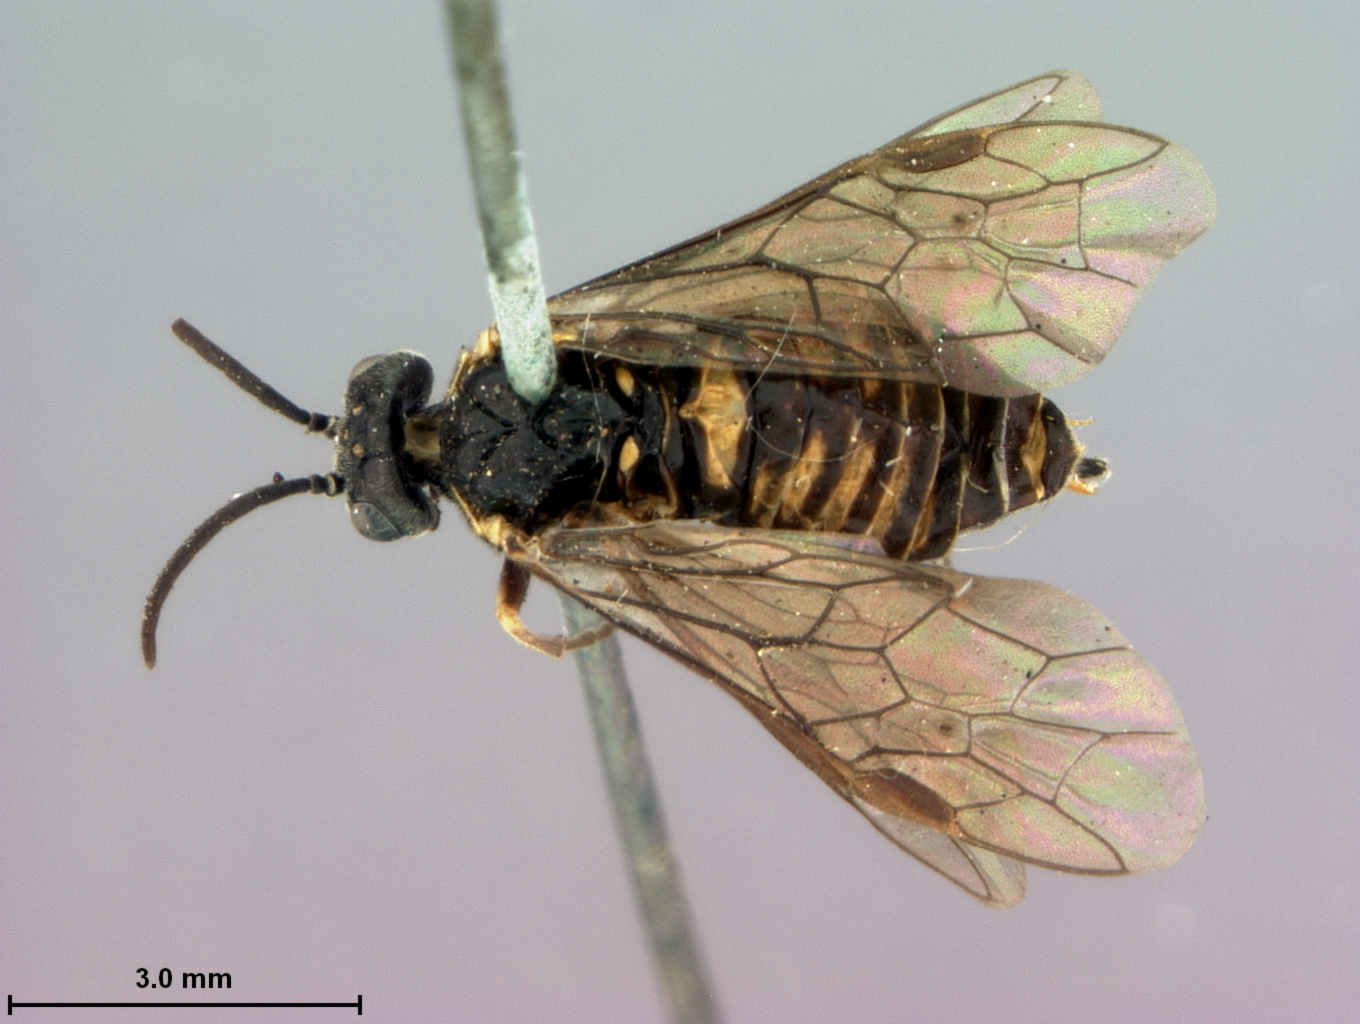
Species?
Empria fragariae
